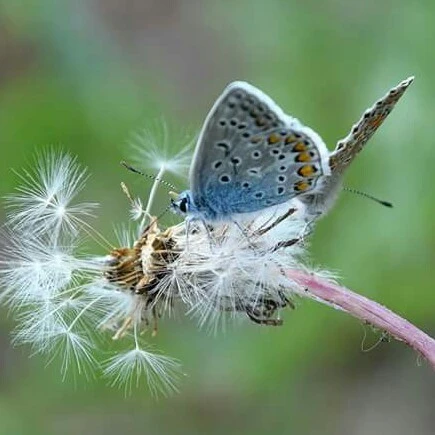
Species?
Polyommatus icarus
